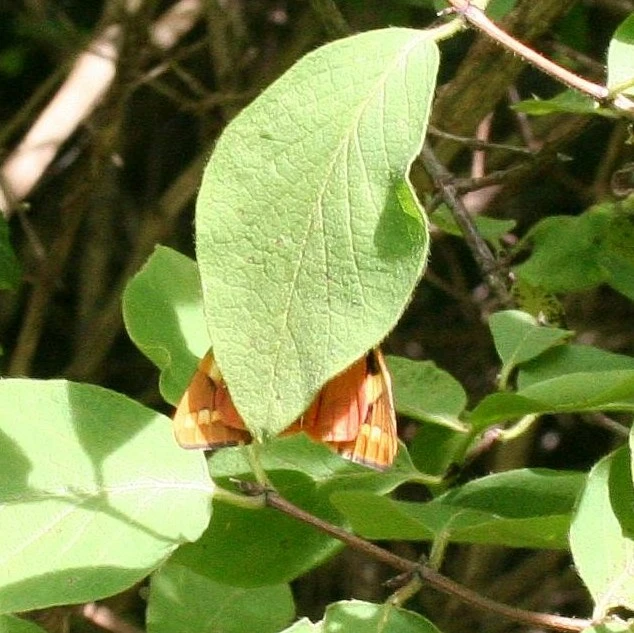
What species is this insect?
Euplagia quadripunctaria
